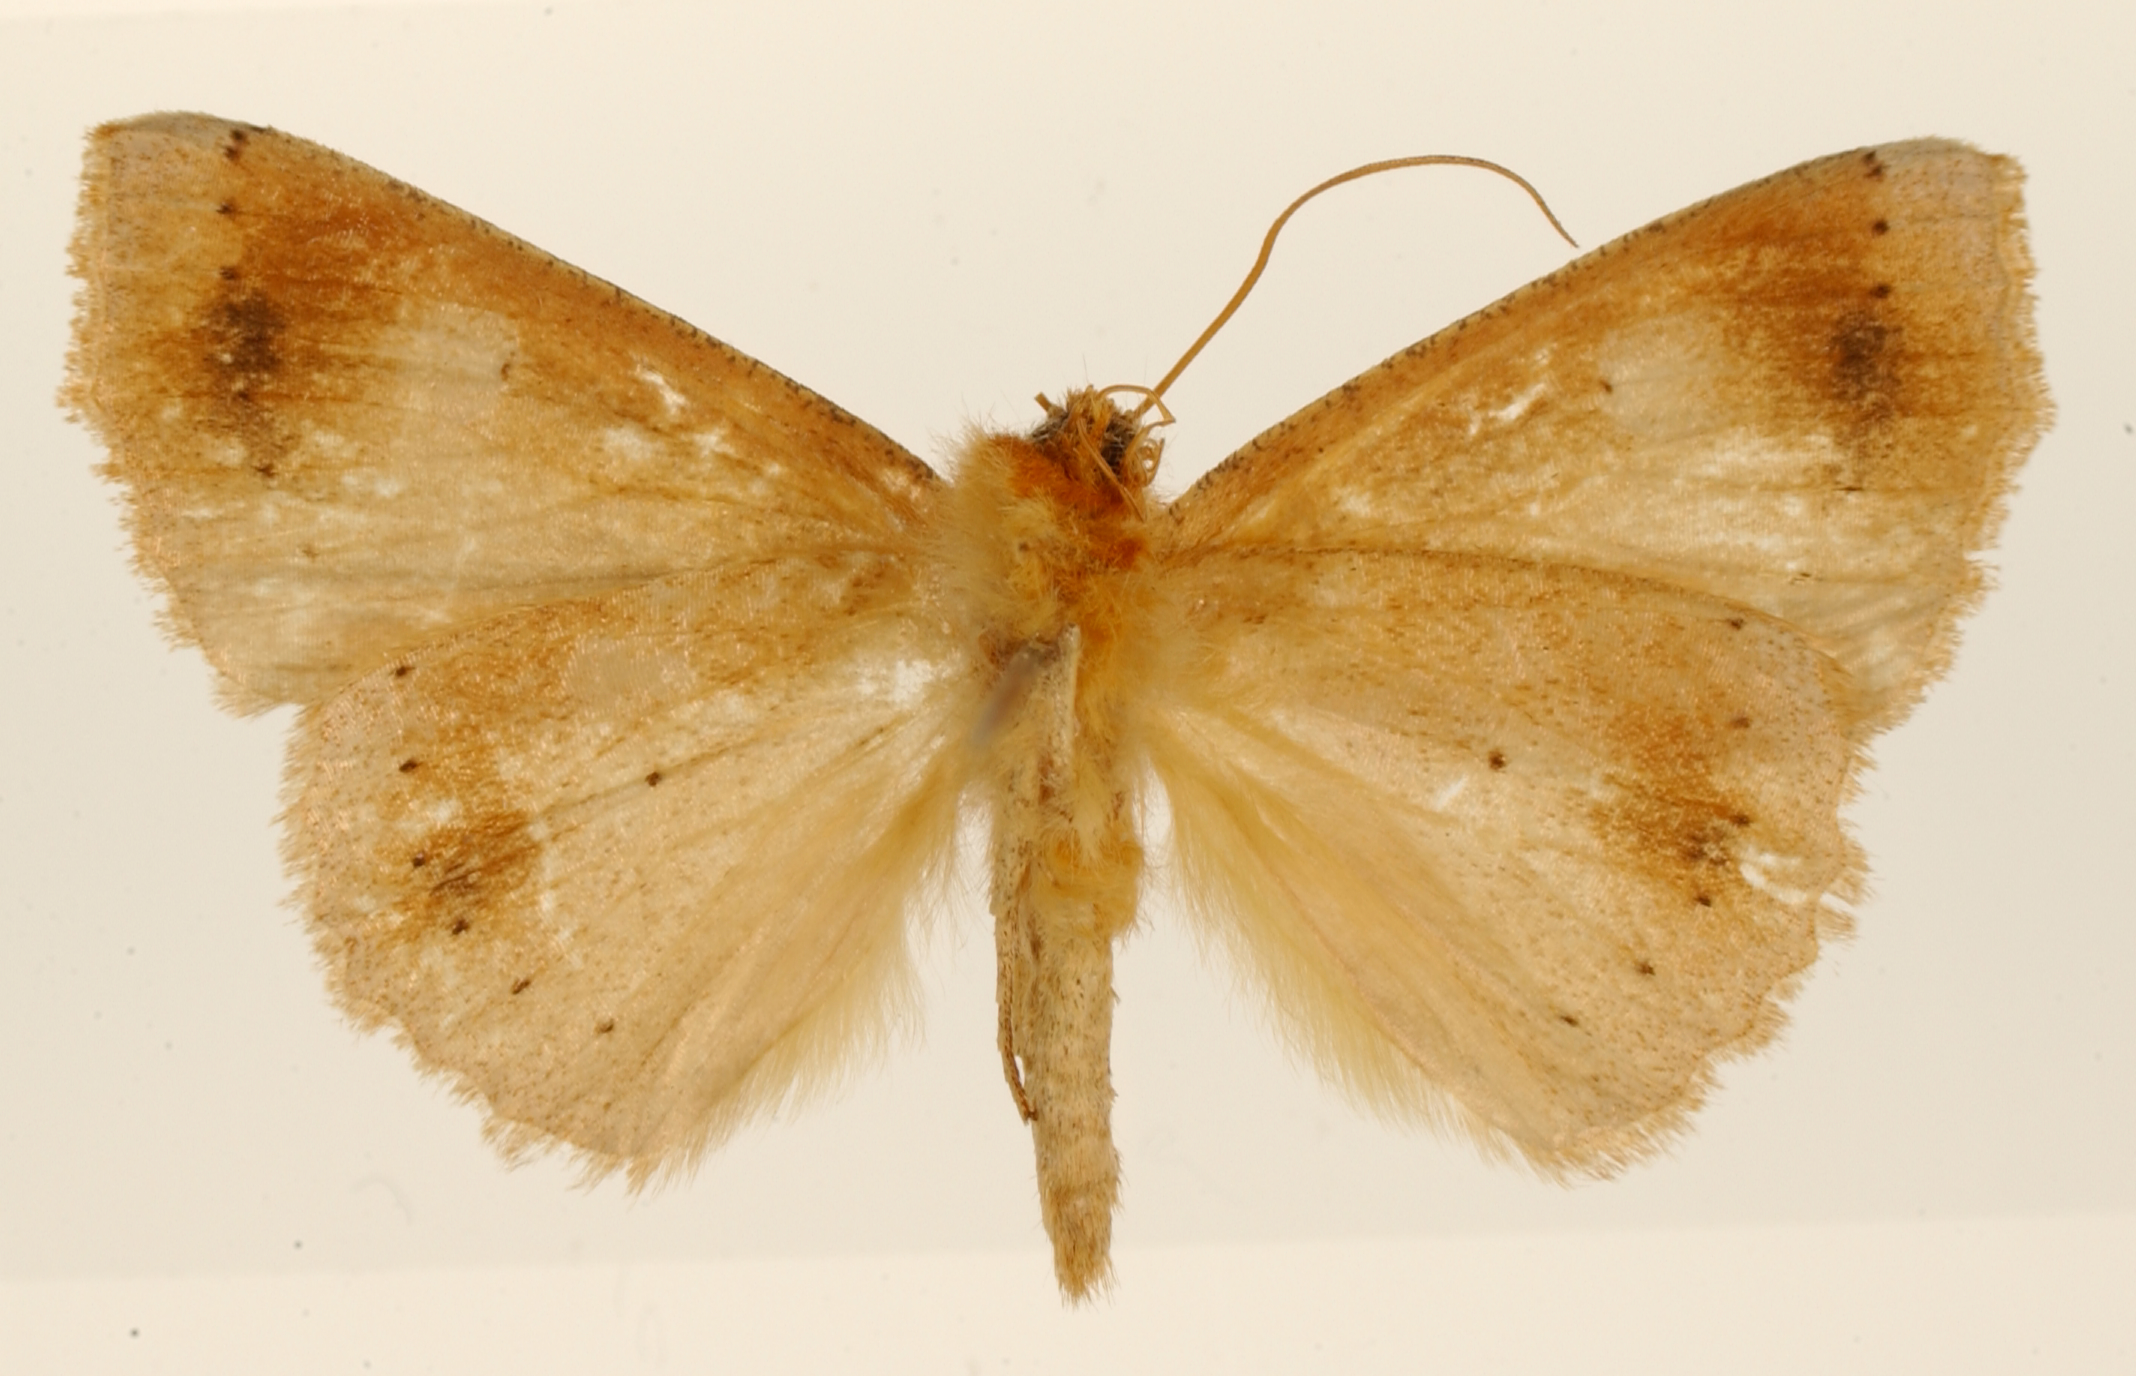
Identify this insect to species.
Certima rufa
